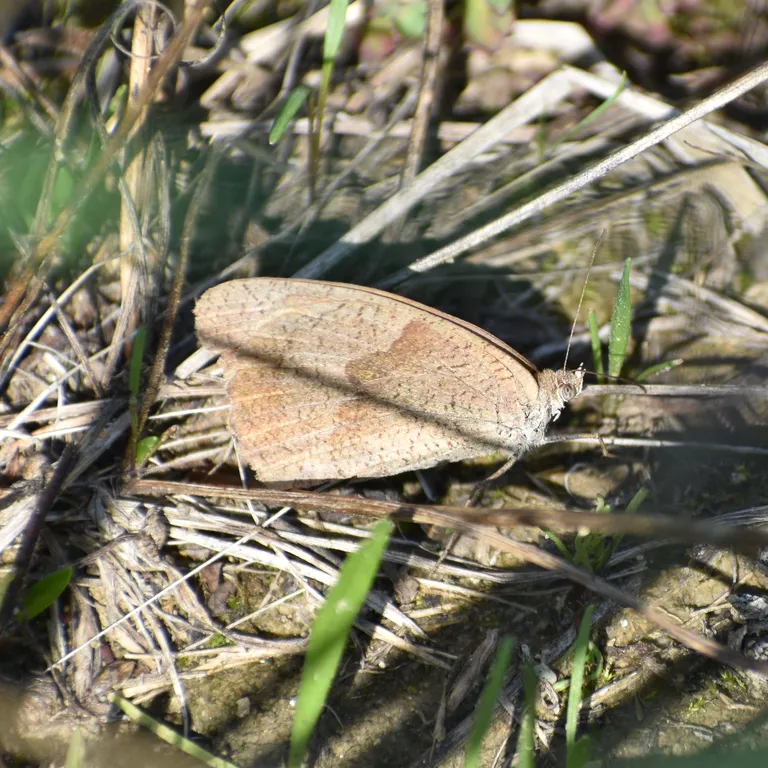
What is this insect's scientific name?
Maniola jurtina
